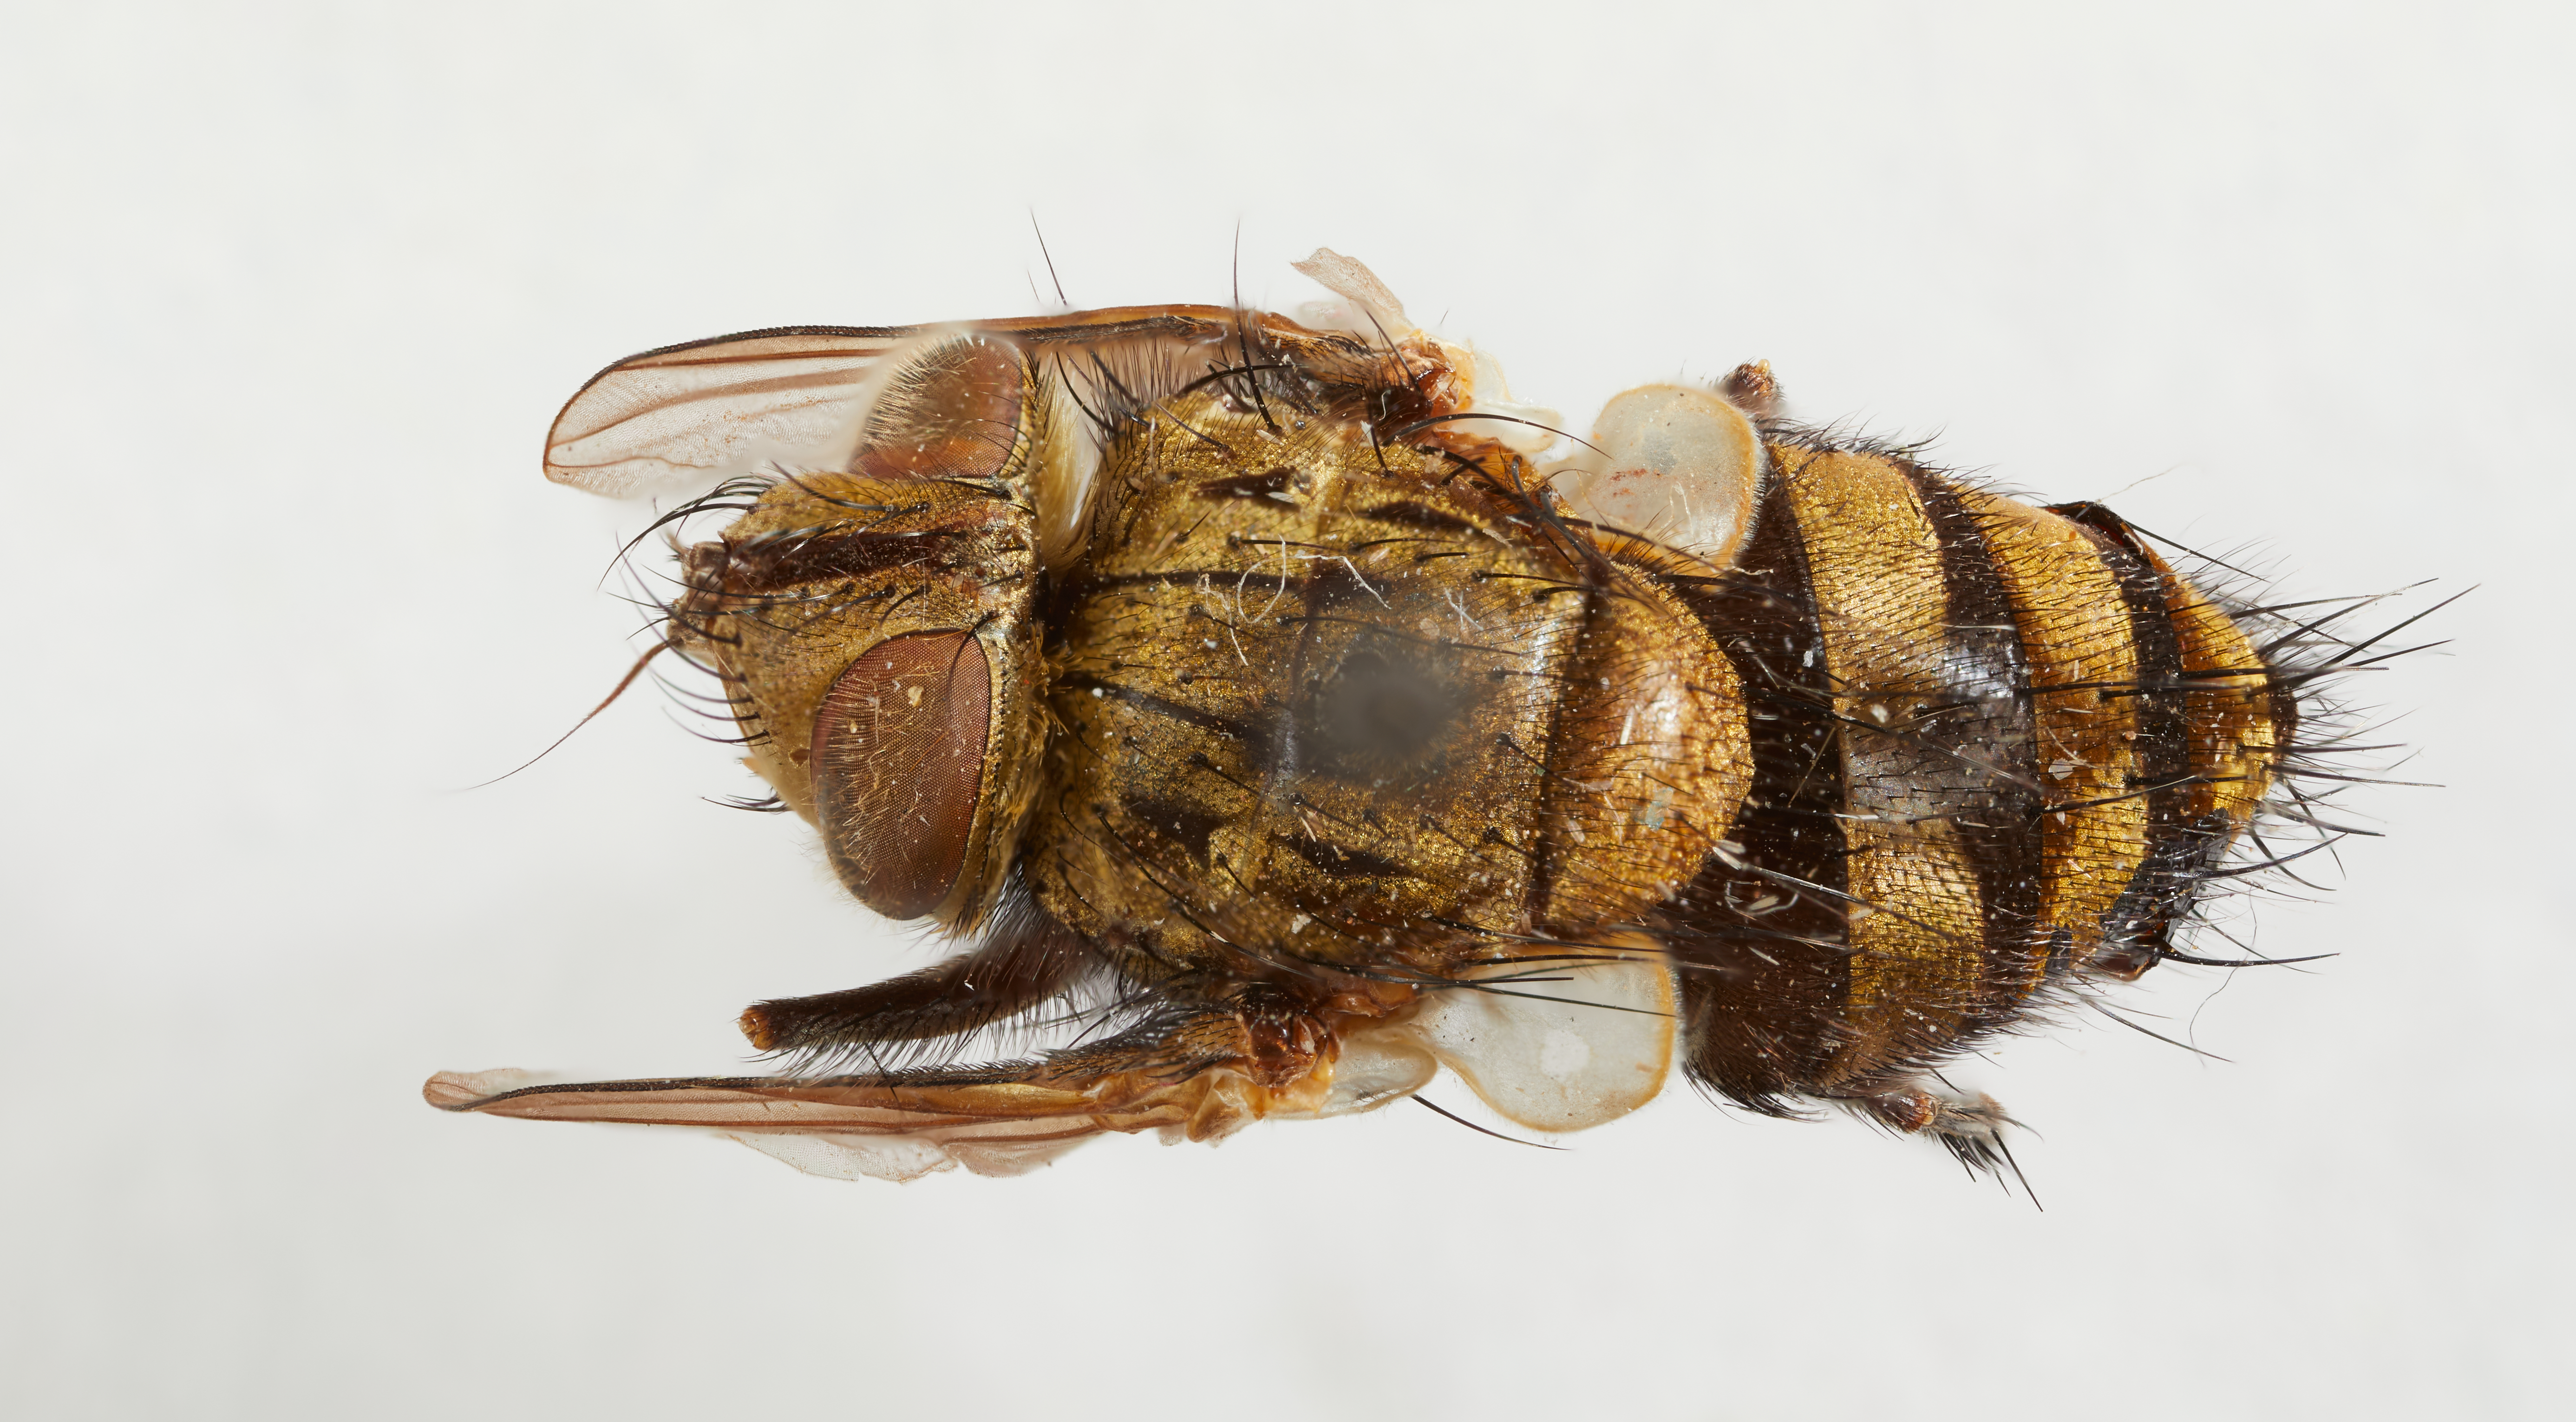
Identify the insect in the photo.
Chrysomasicera borealis
